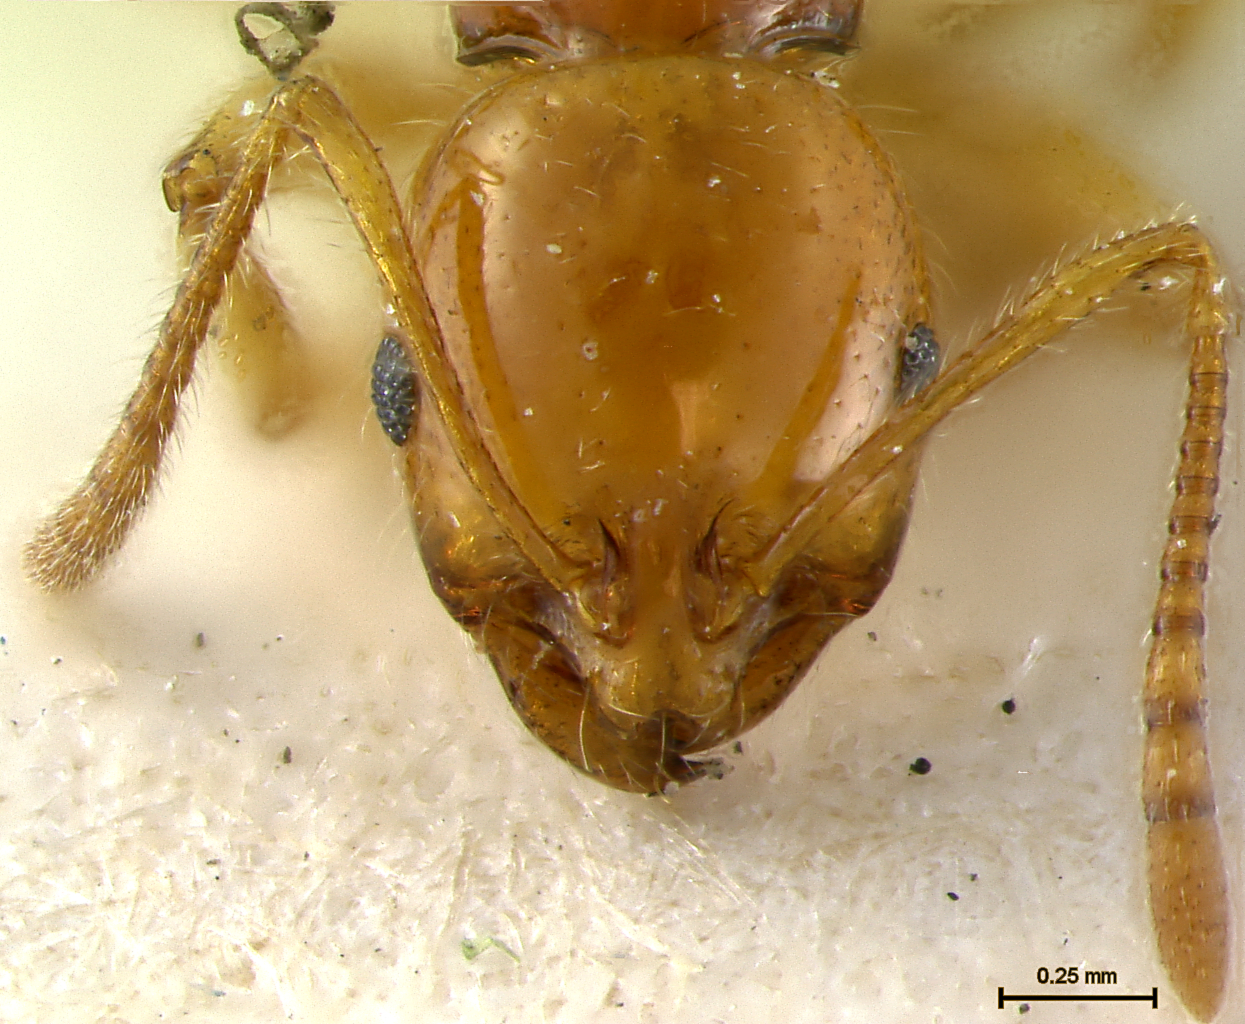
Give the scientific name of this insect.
Monomorium aper
